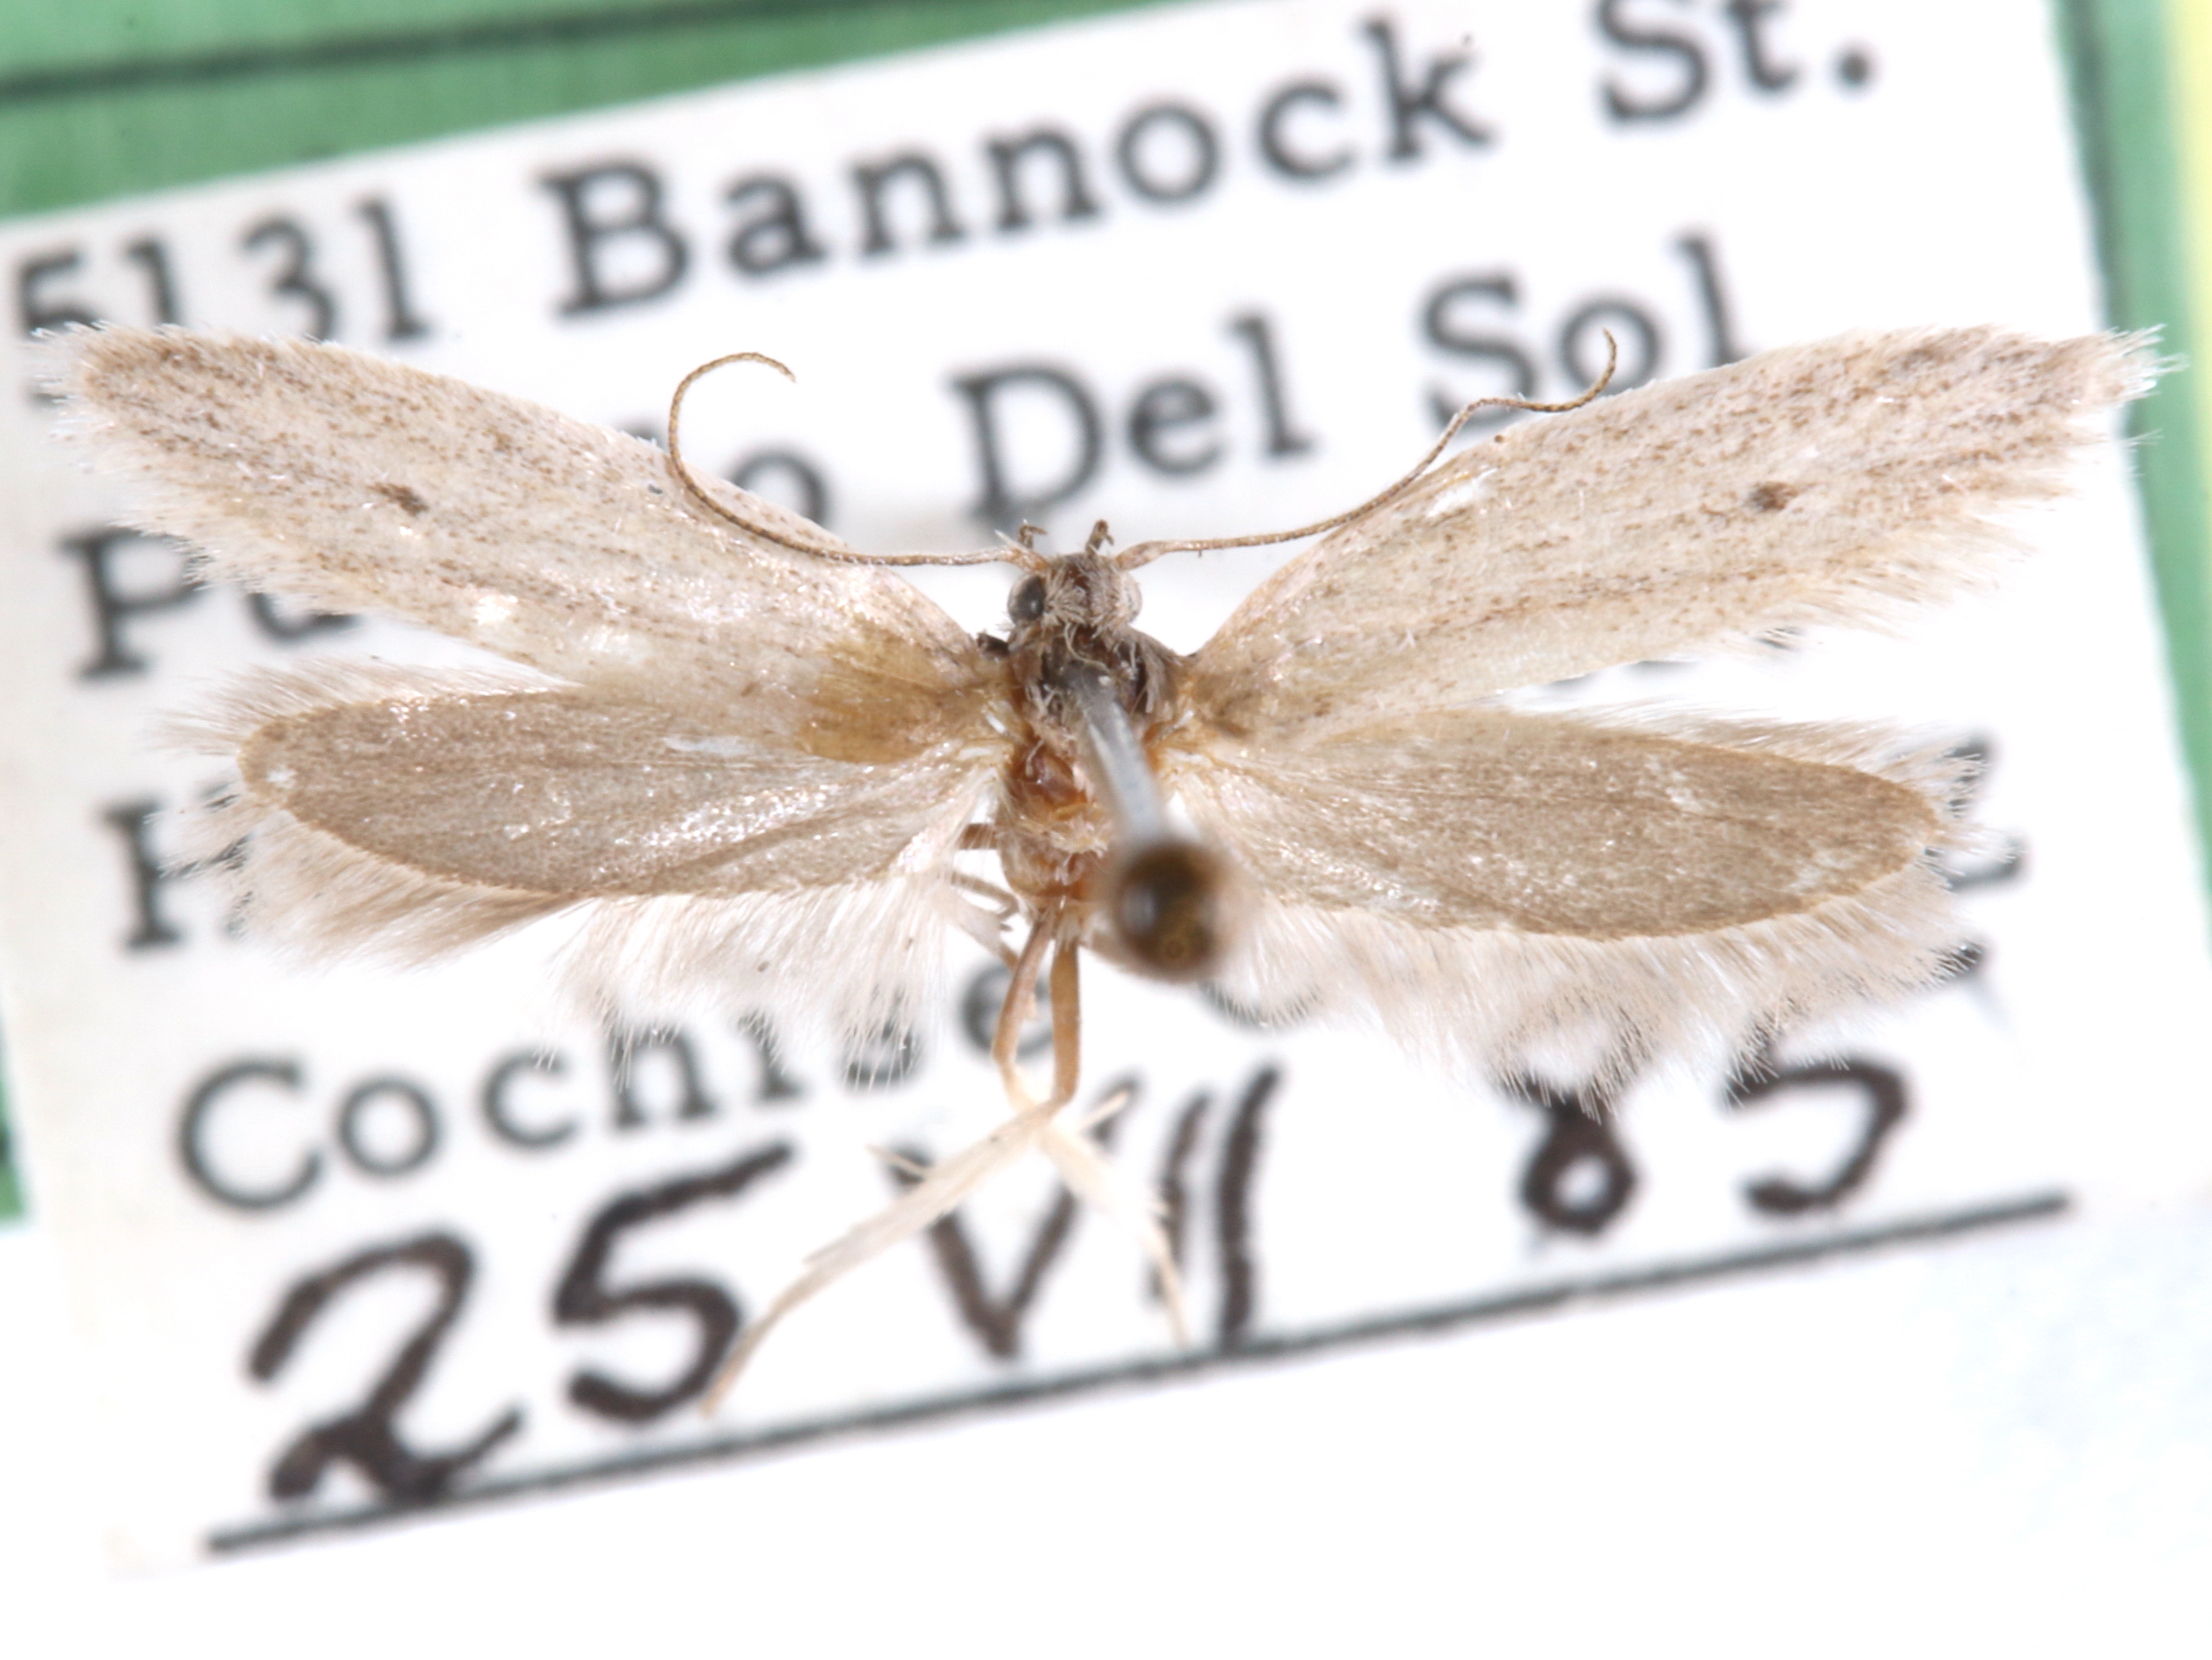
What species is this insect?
Anoncia naclia
